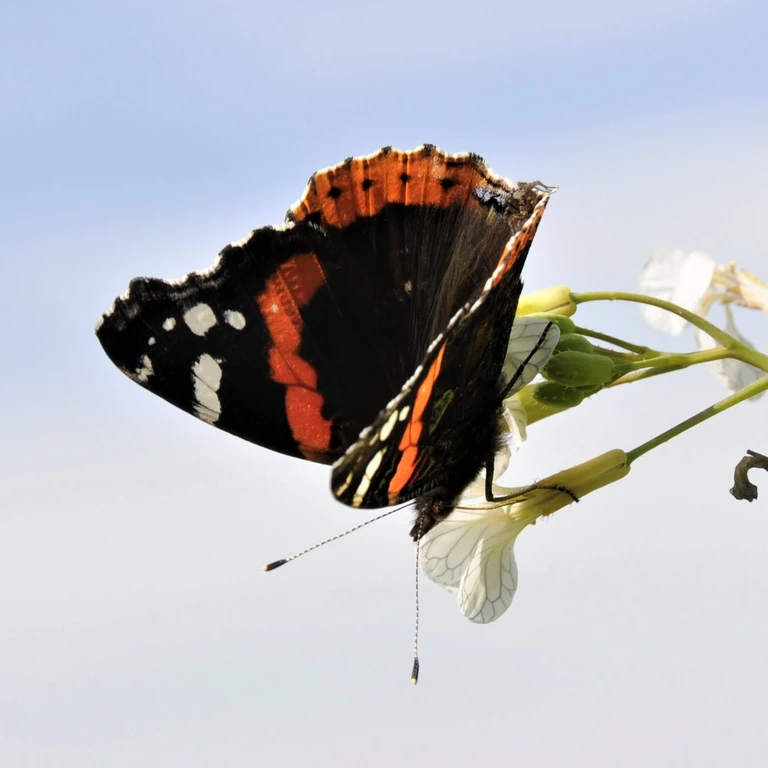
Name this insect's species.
Vanessa atalanta
